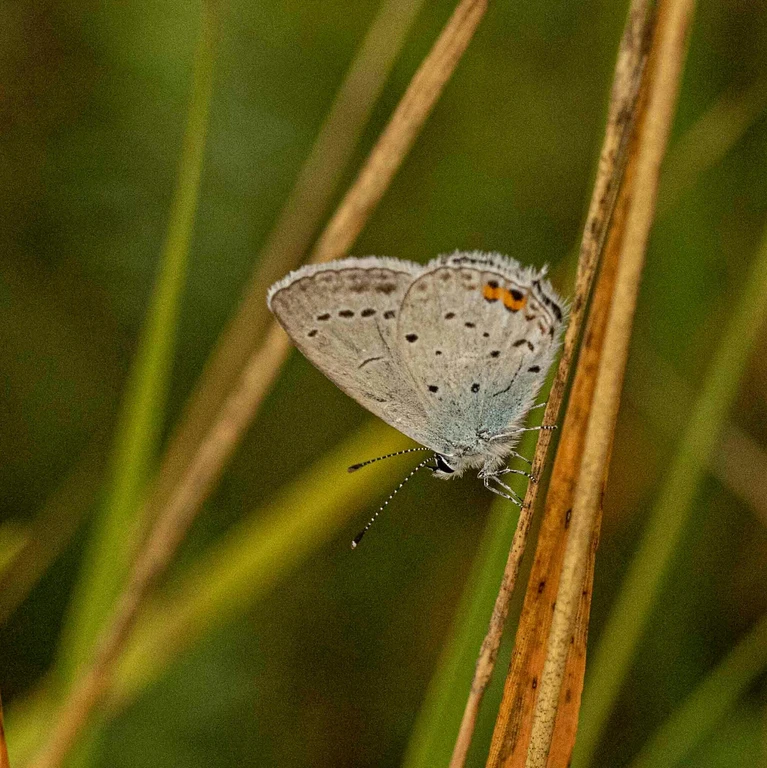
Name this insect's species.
Cupido argiades (also Elkalyce argiades)
